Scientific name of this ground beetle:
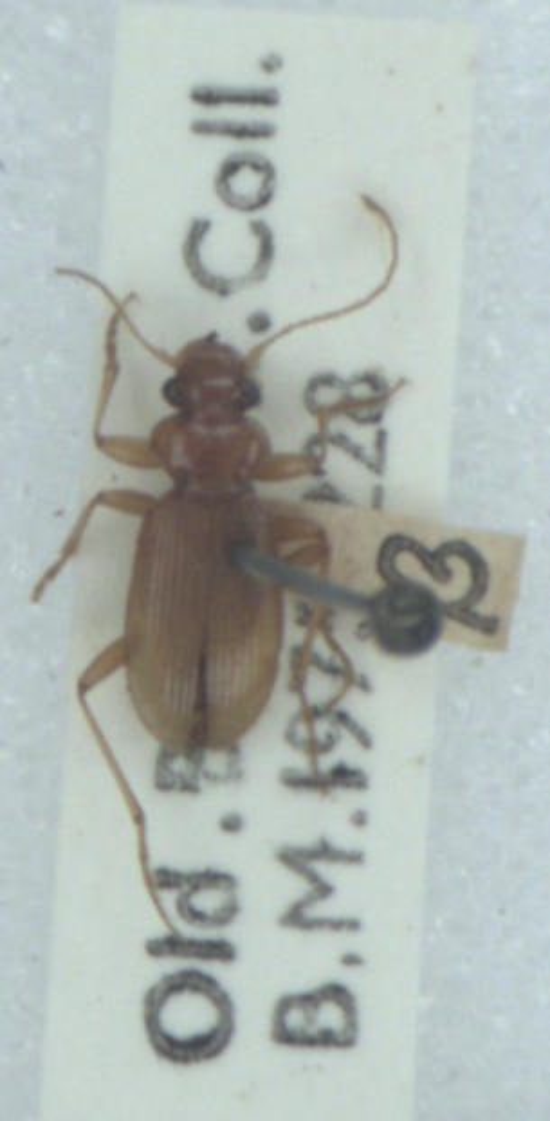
Leistus ferrugineus
